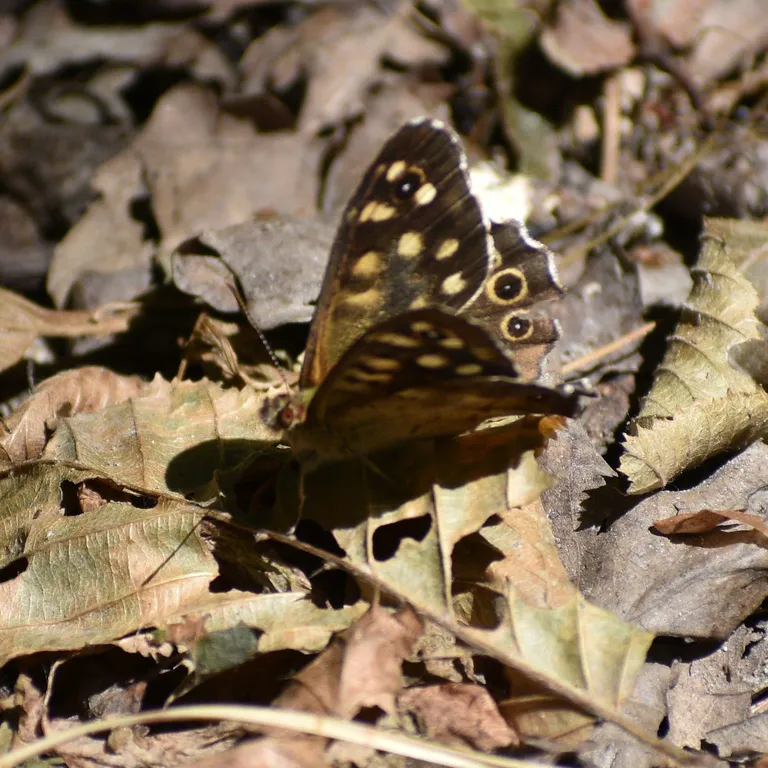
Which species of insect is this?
Pararge aegeria
